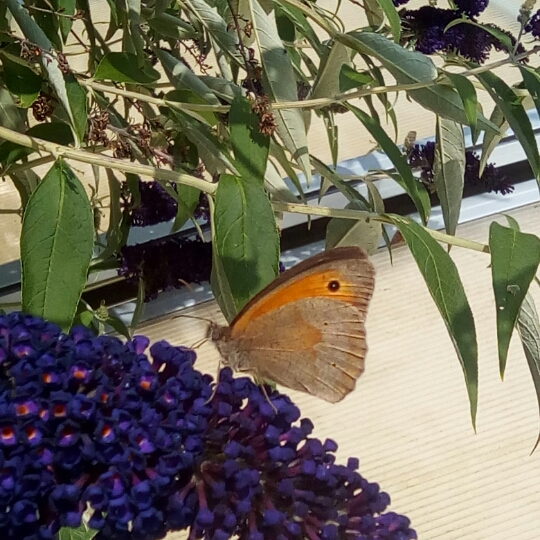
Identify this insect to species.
Maniola jurtina
